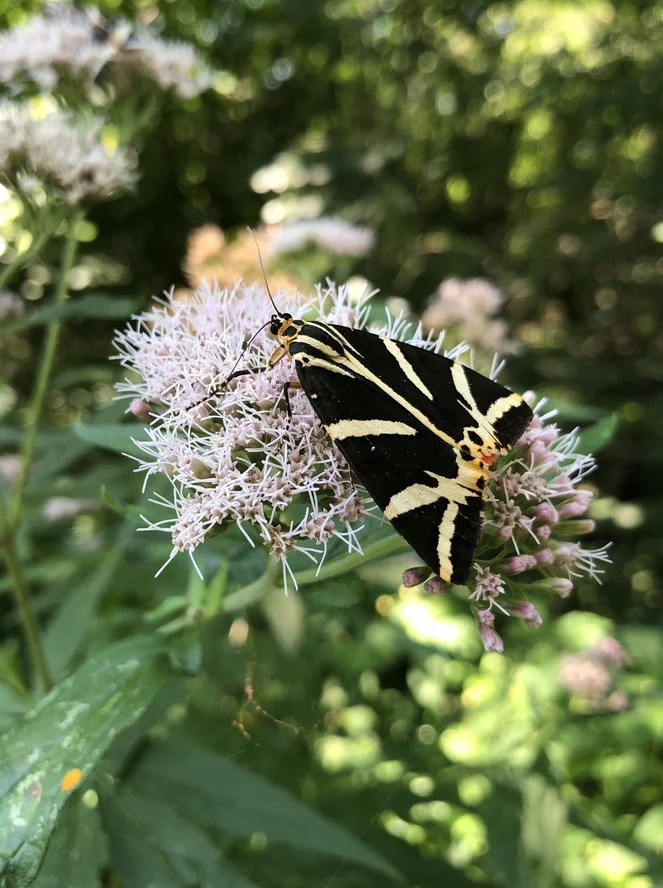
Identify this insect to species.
Euplagia quadripunctaria
